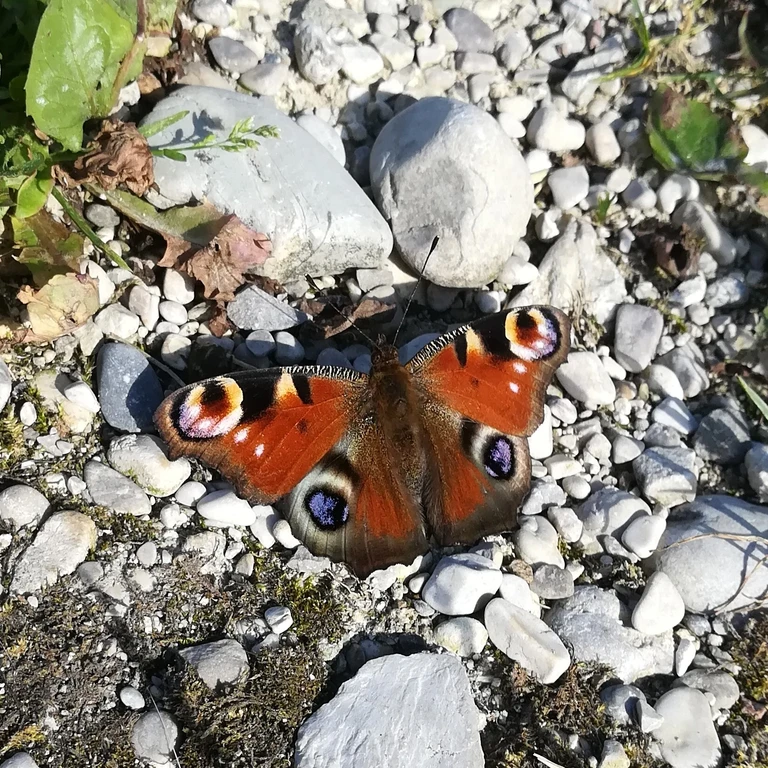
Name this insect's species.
Aglais io
